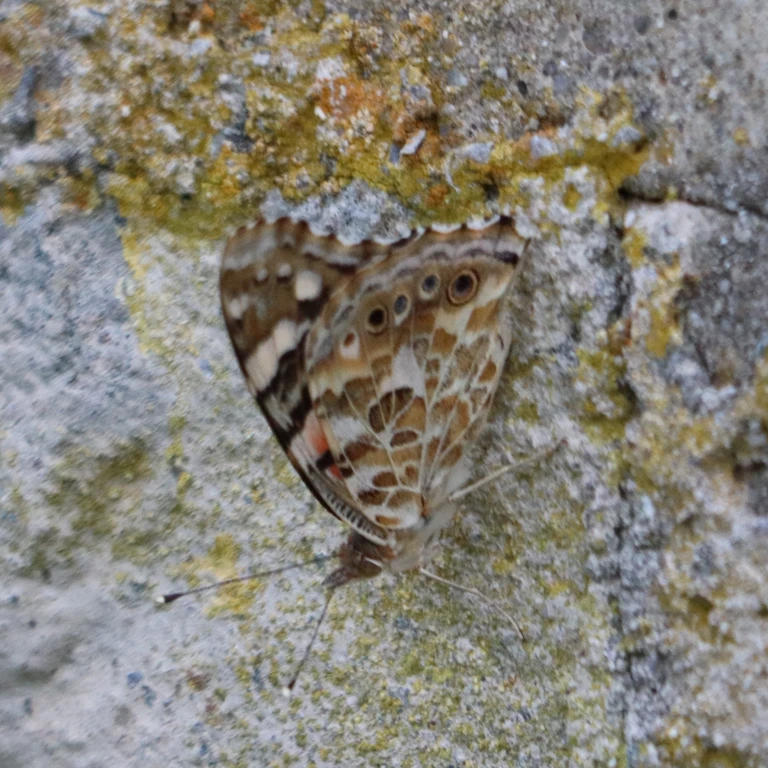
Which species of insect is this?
Vanessa cardui
